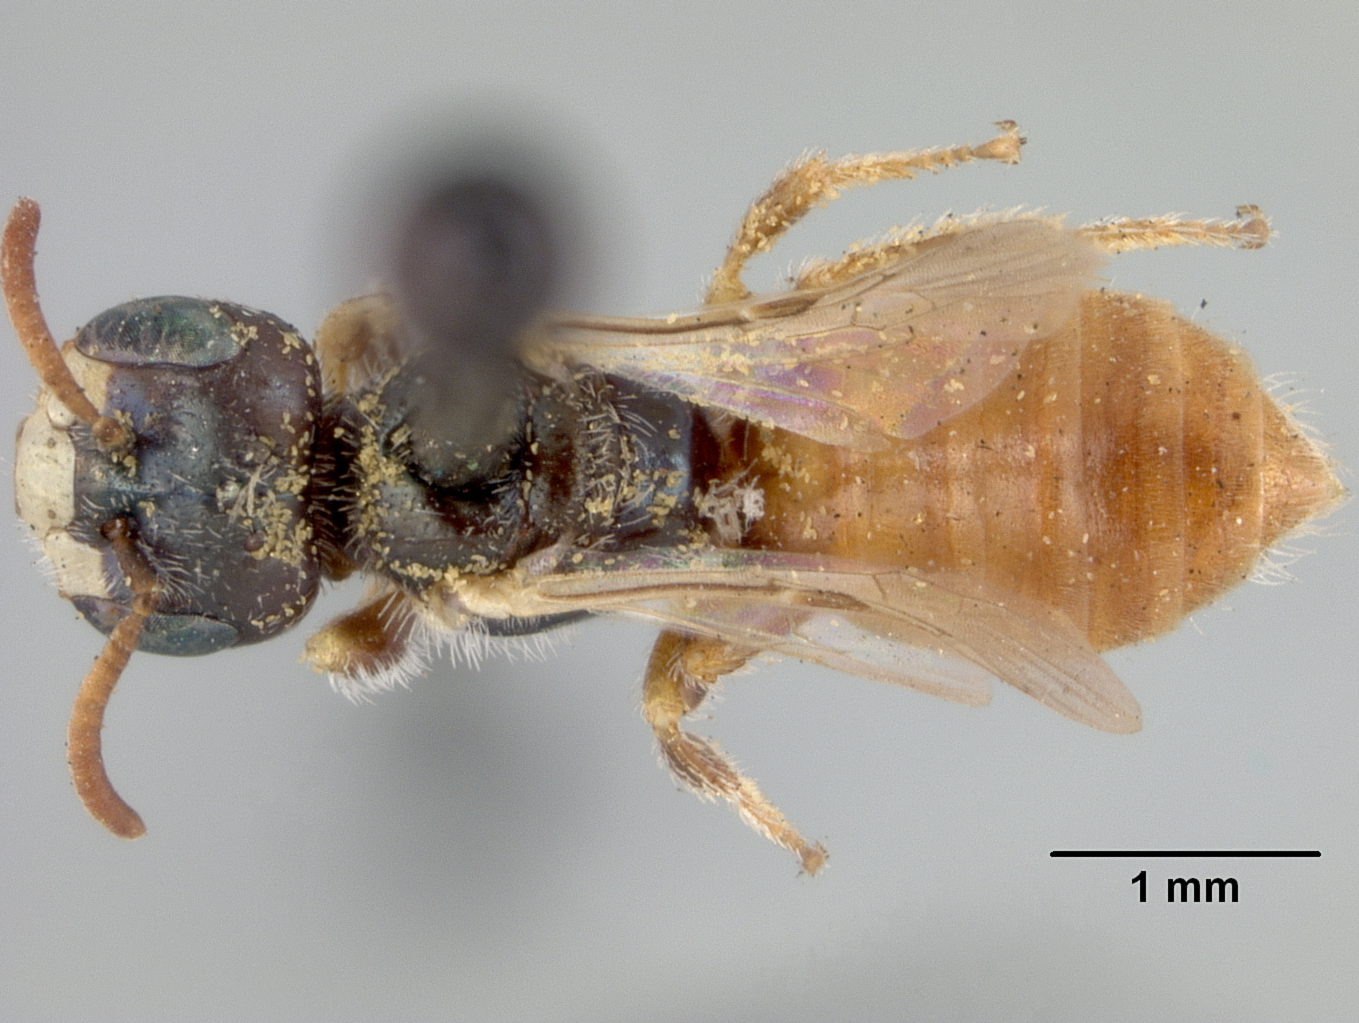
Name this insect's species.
Perdita ainsliei
